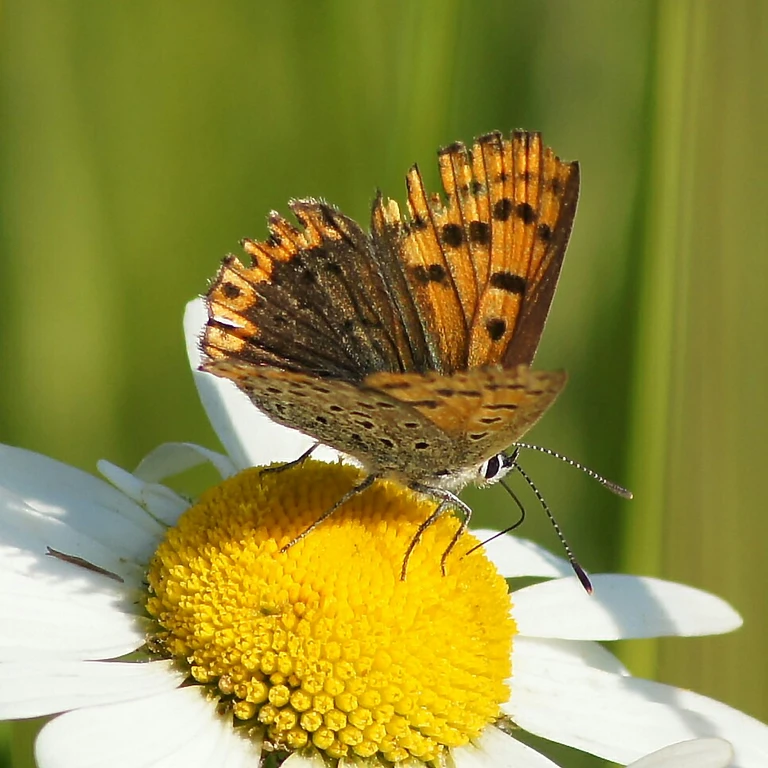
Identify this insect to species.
Lycaena tityrus (also Loweia tityrus)
